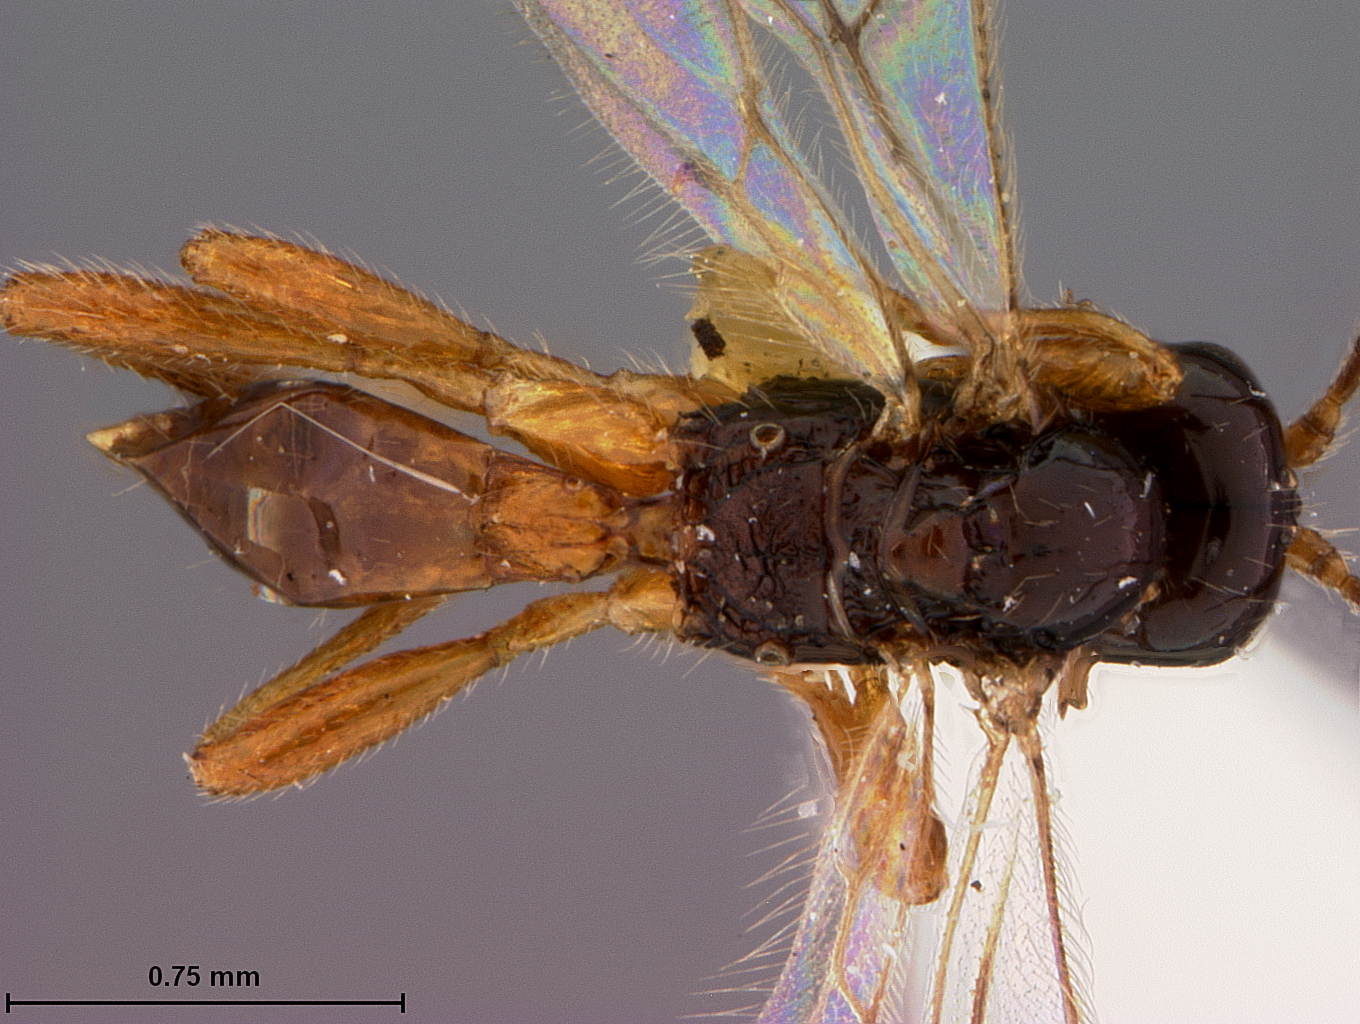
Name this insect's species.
Aspilota shannoni
